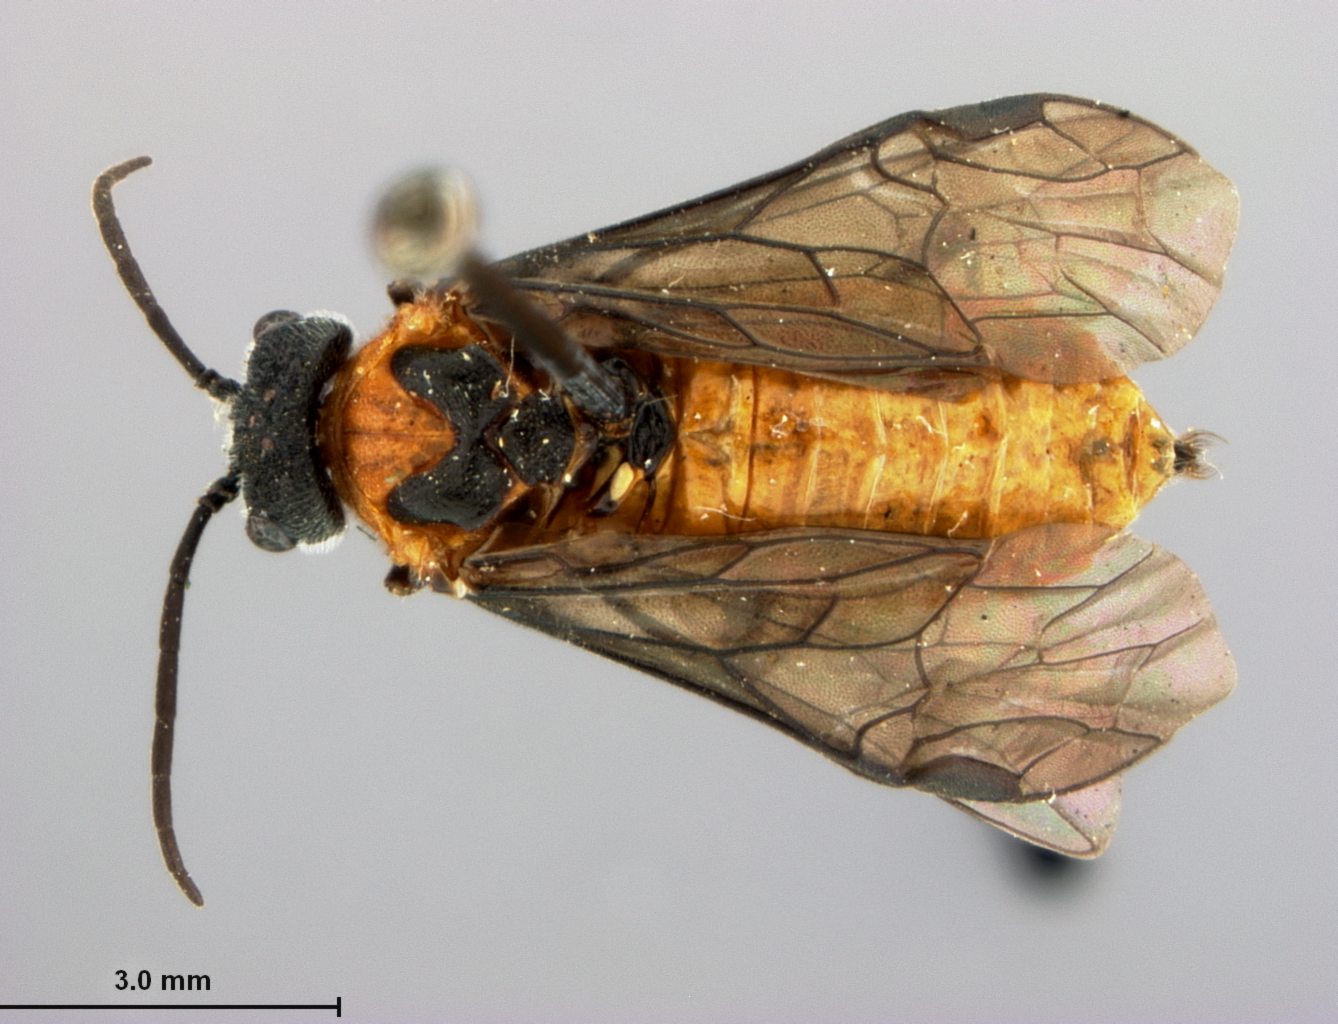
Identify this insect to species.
Dolerus falcatus
